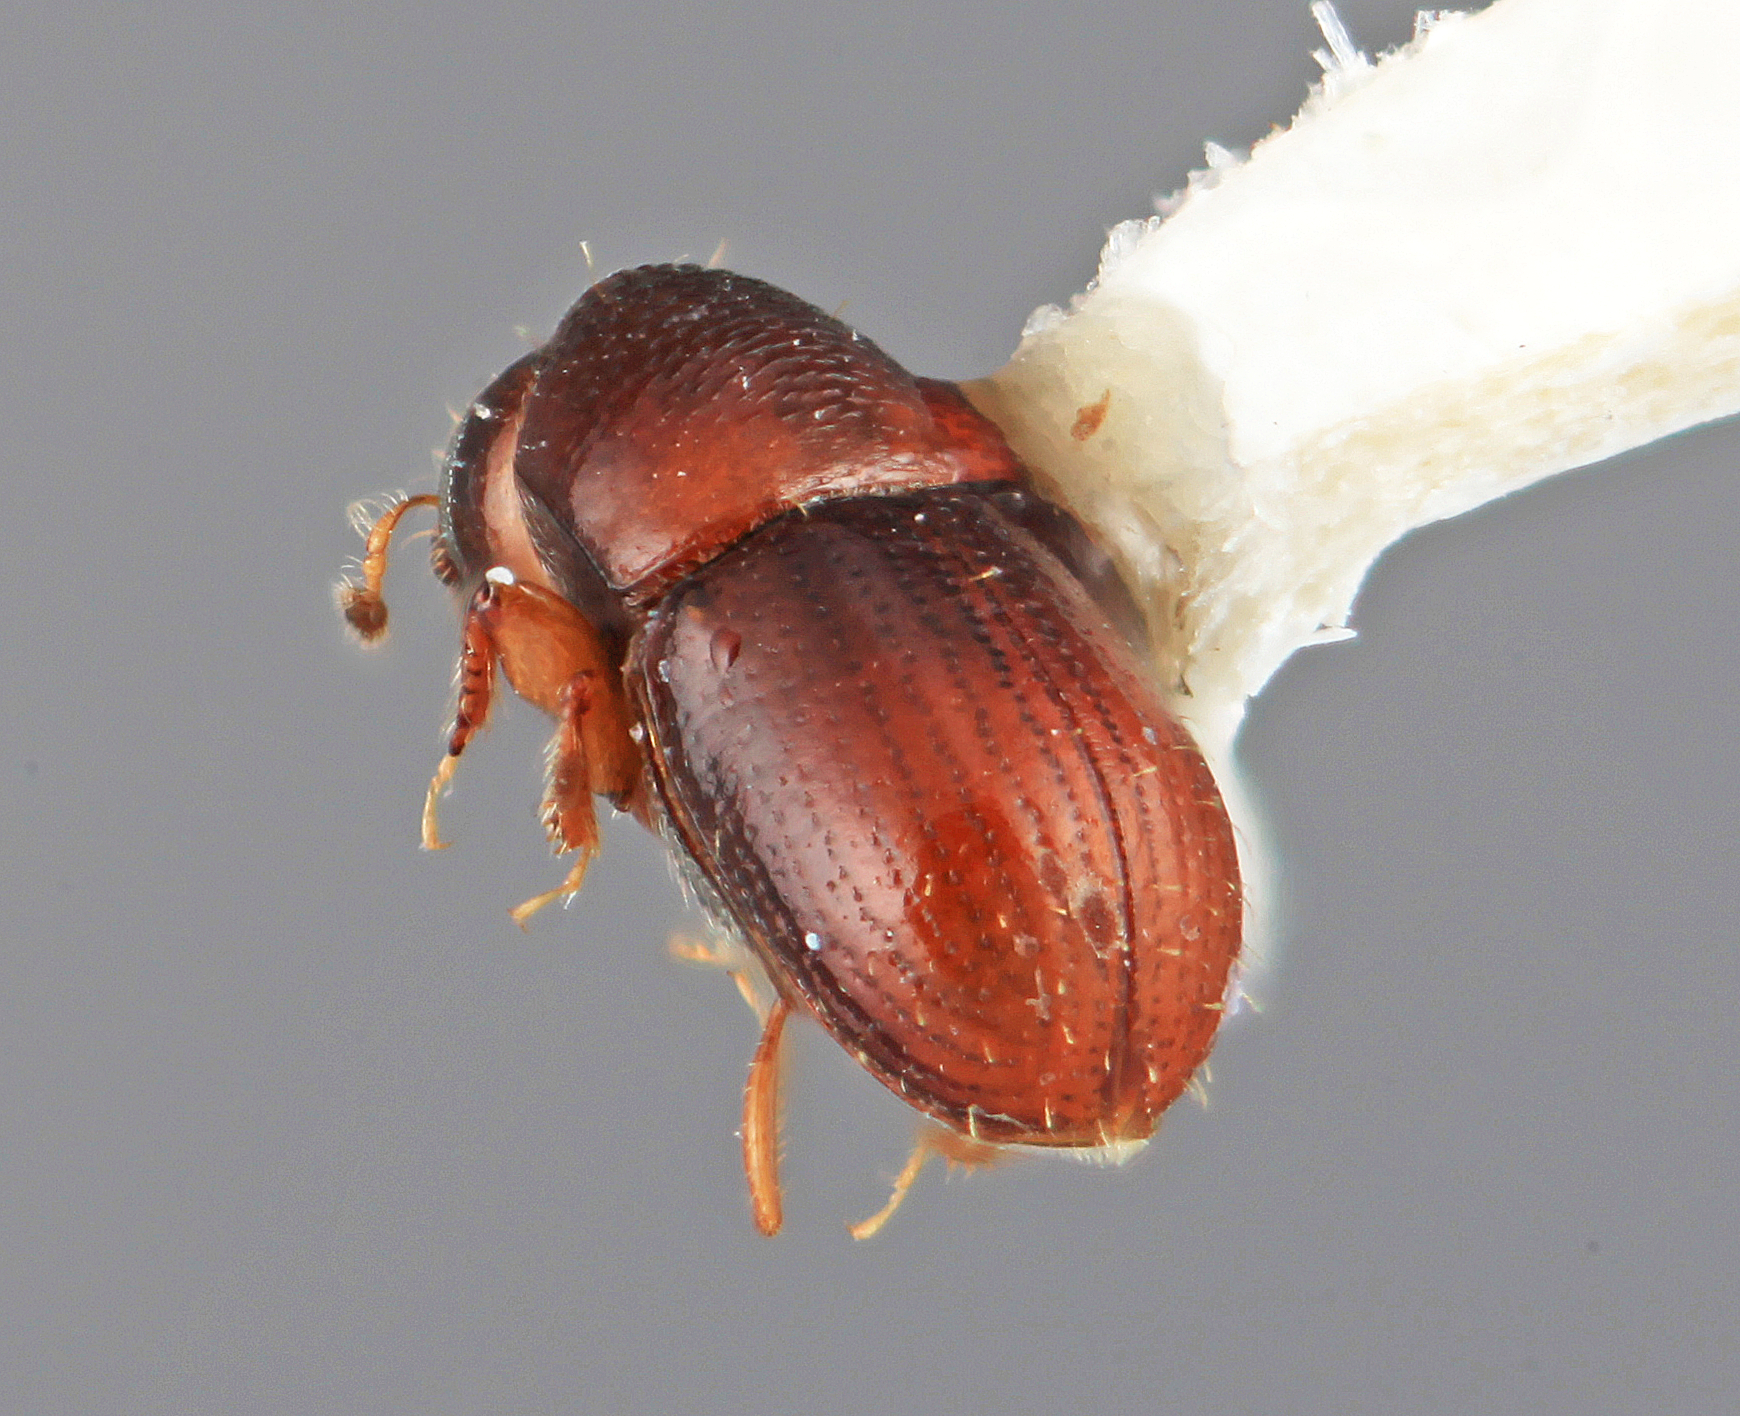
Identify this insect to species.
Scolytodes ochromae
